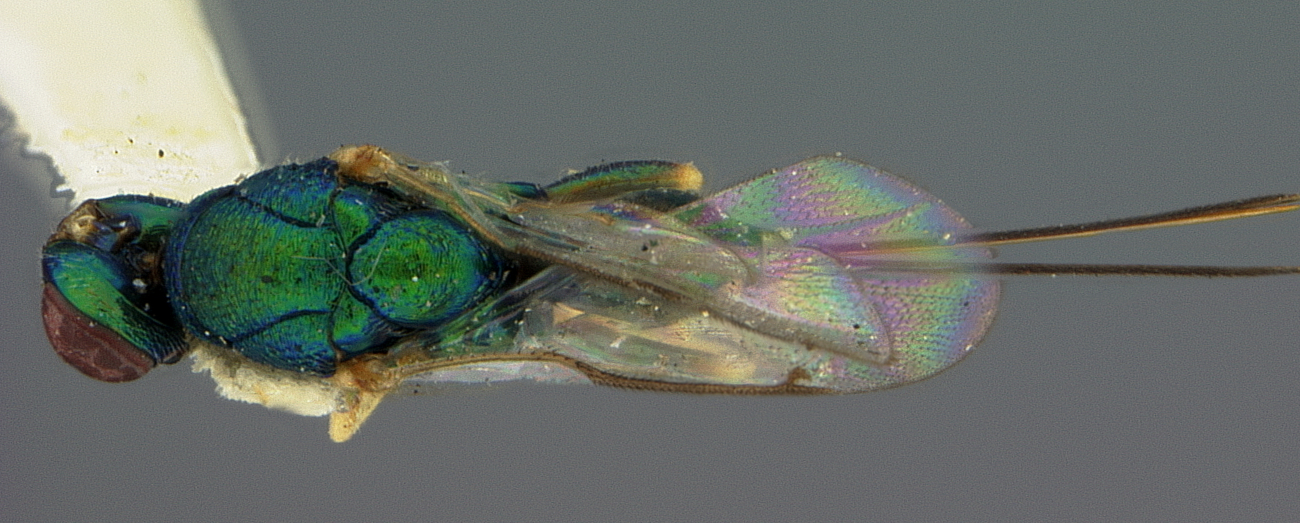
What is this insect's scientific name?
Torymus eucalypti
